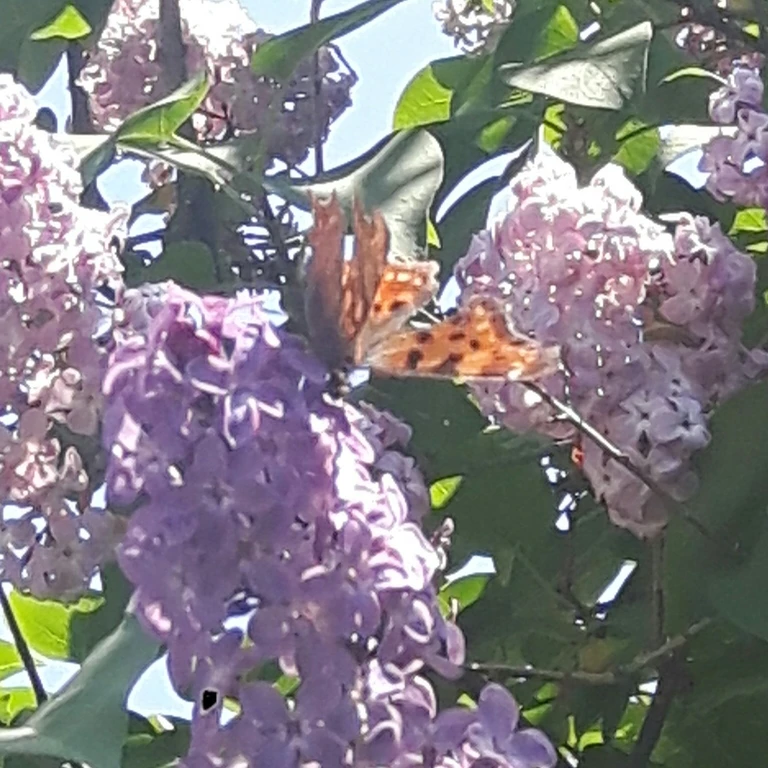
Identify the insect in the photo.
Polygonia c-album
